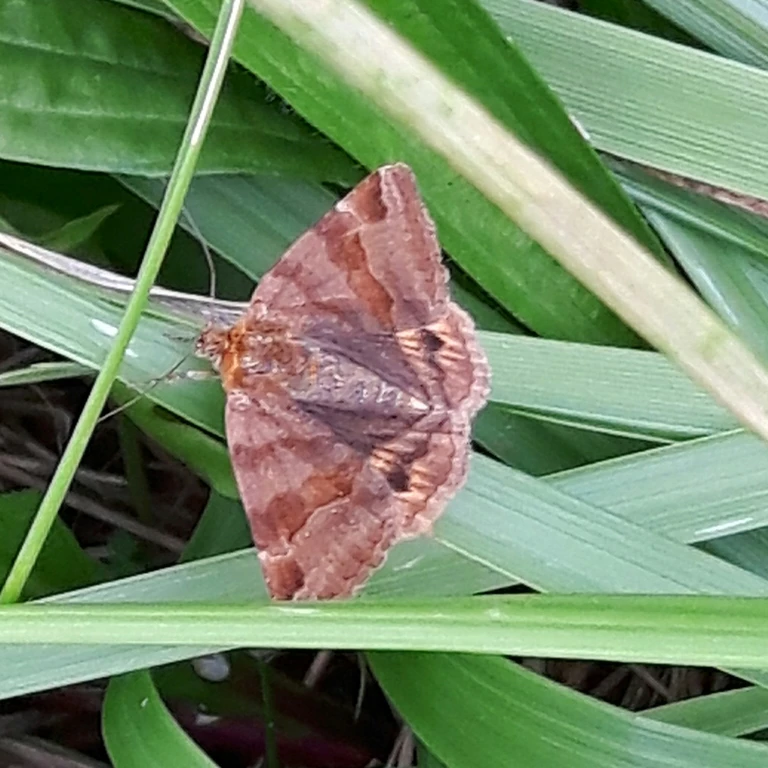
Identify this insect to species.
Euclidia glyphica
